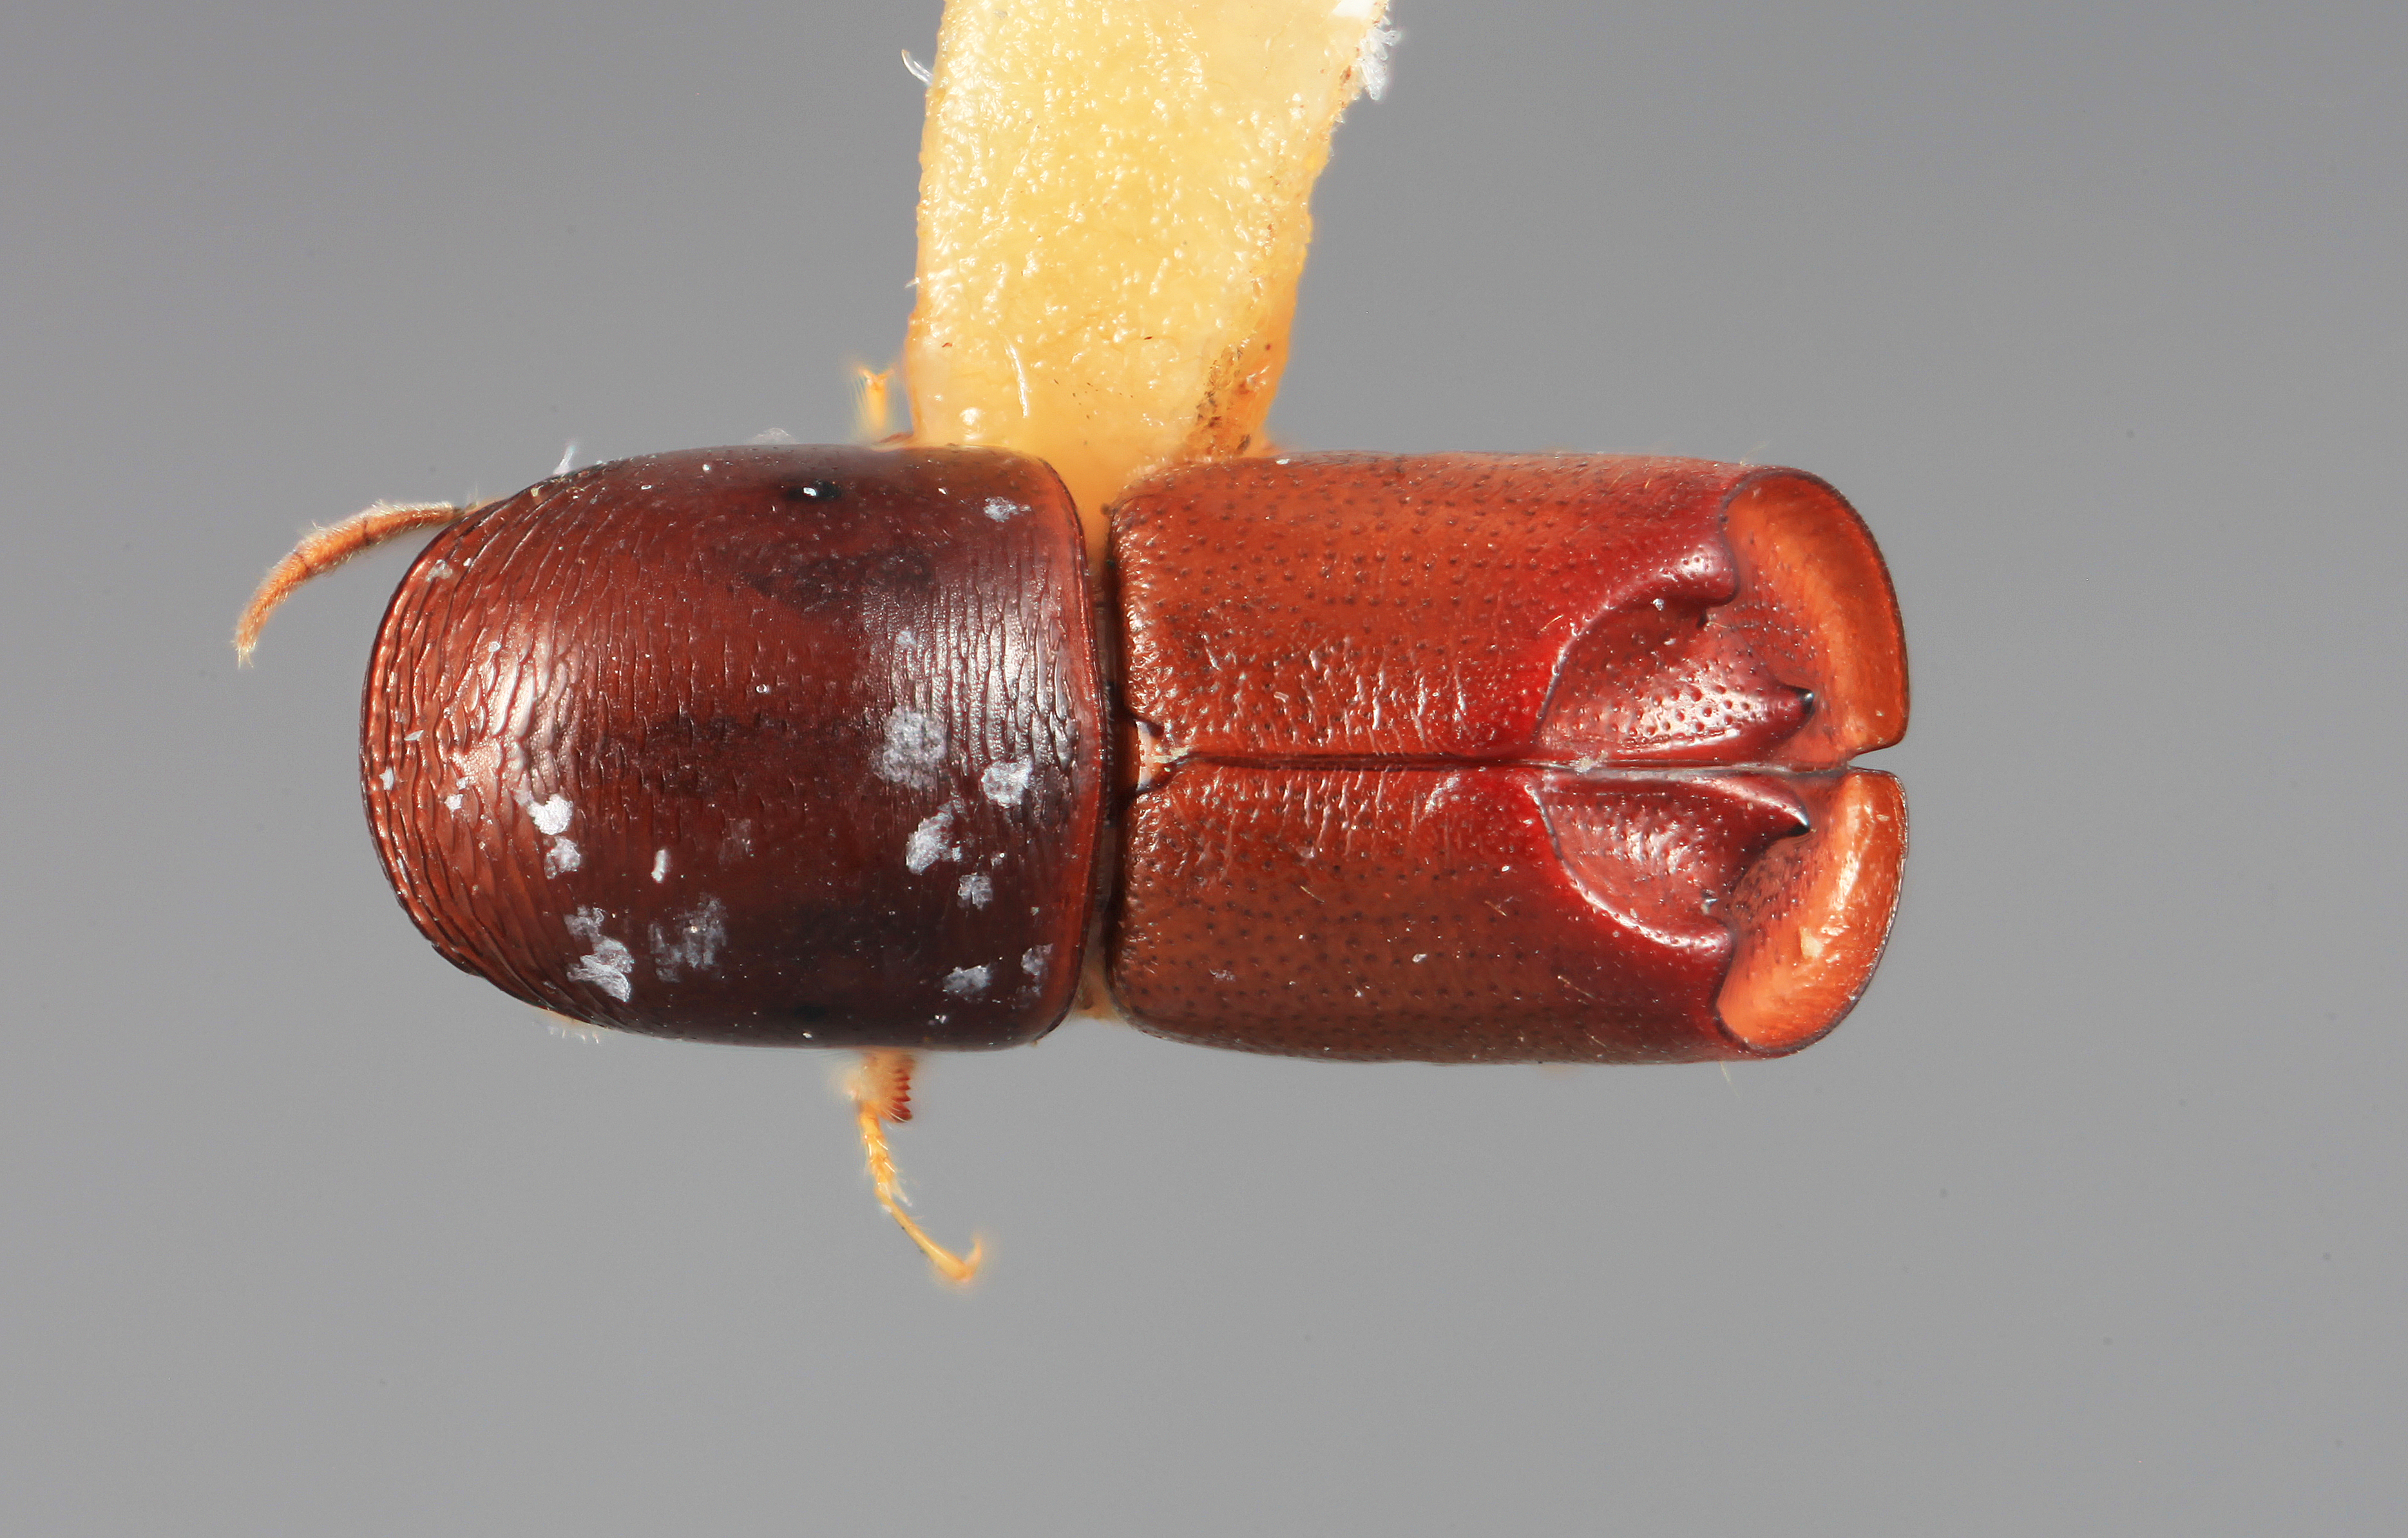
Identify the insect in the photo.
Amphicranus brevior
